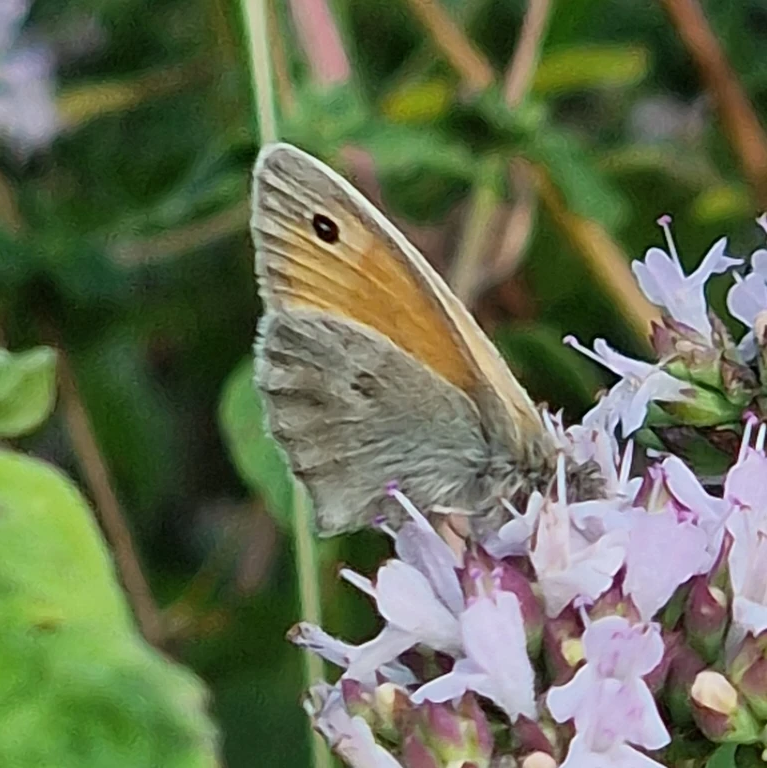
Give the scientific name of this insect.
Coenonympha pamphilus
